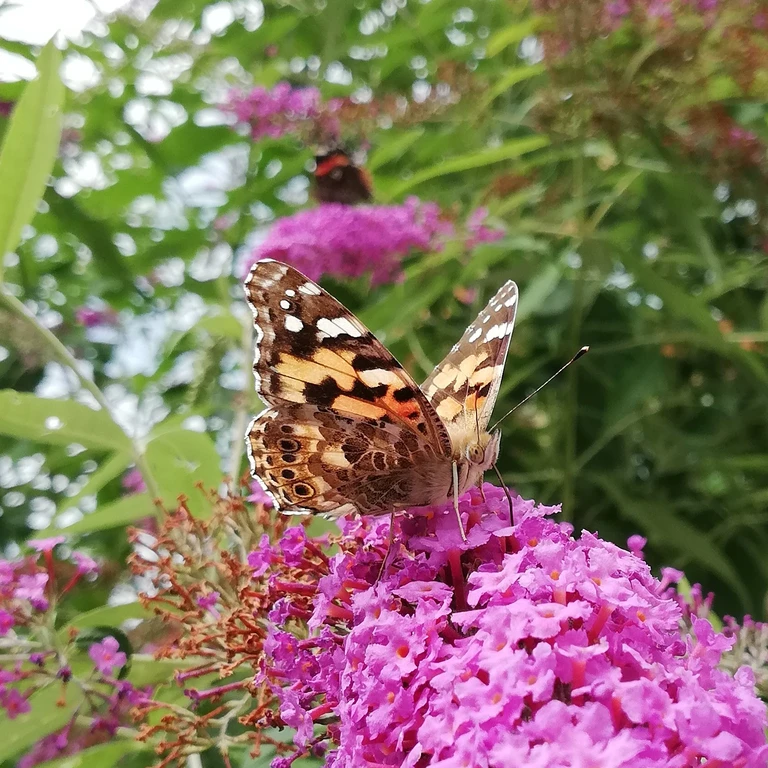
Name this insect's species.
Vanessa cardui
